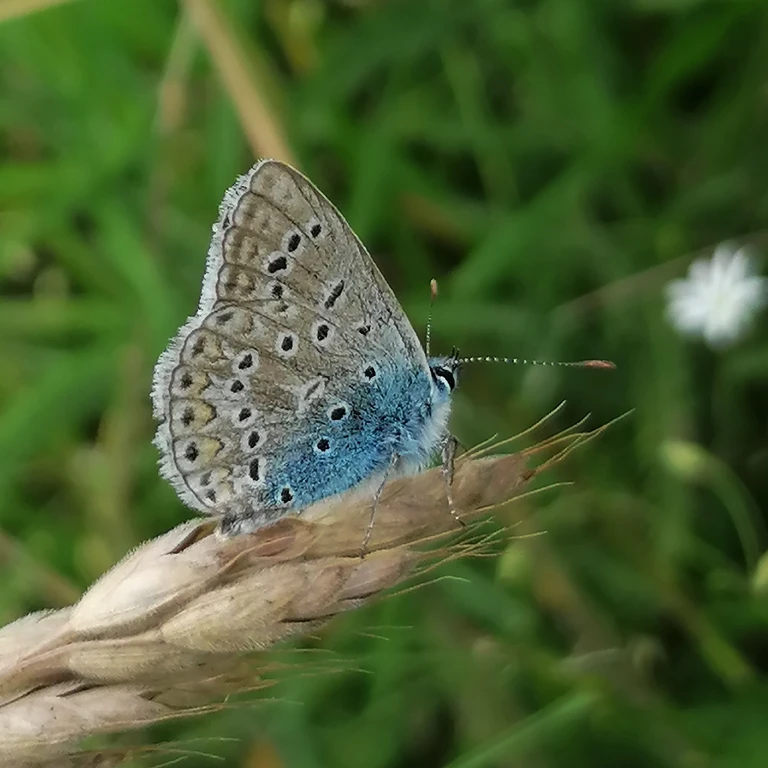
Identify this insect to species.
Polyommatus icarus
